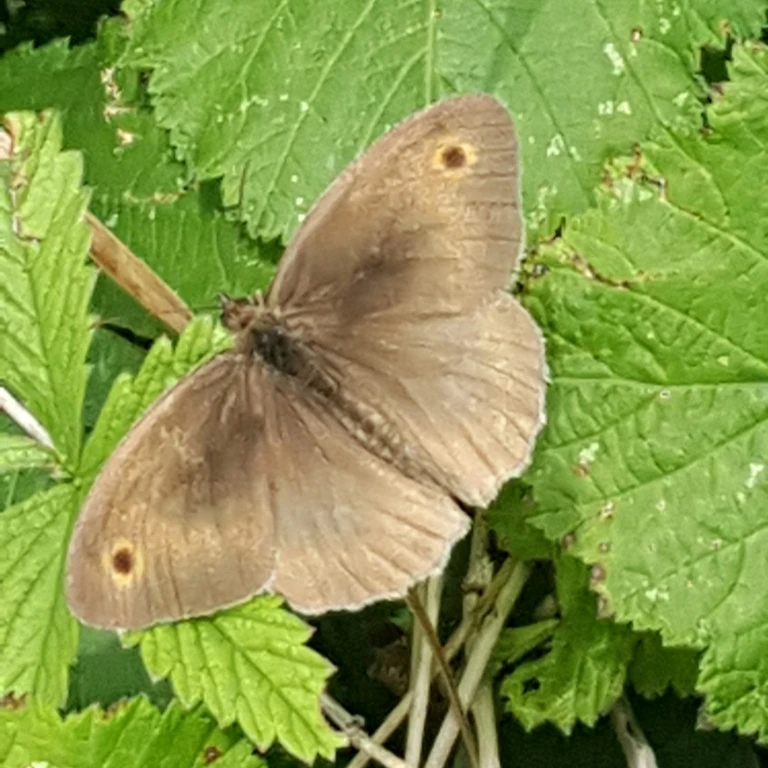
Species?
Maniola jurtina
